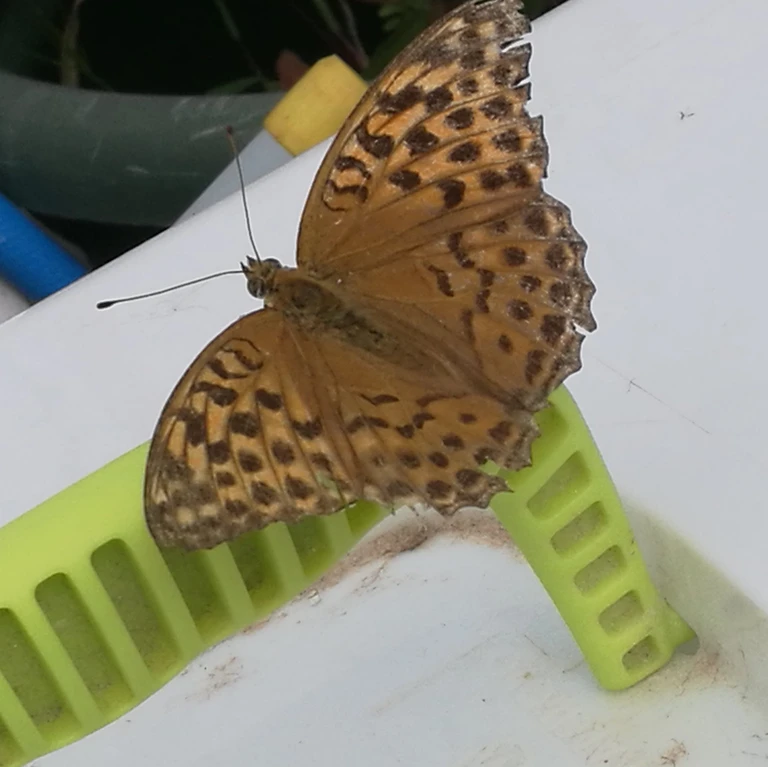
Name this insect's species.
Argynnis paphia
